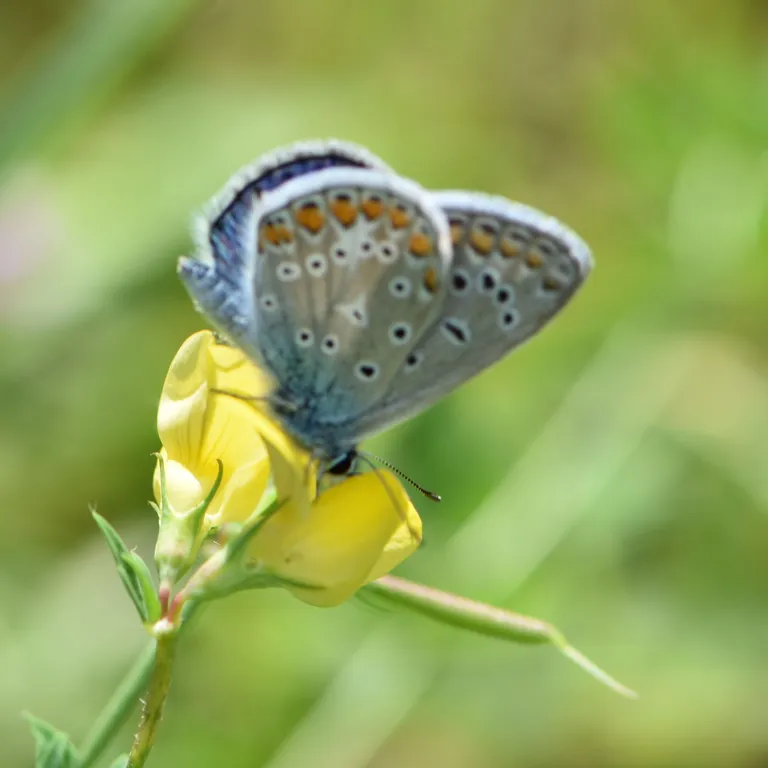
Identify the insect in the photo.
Polyommatus icarus
